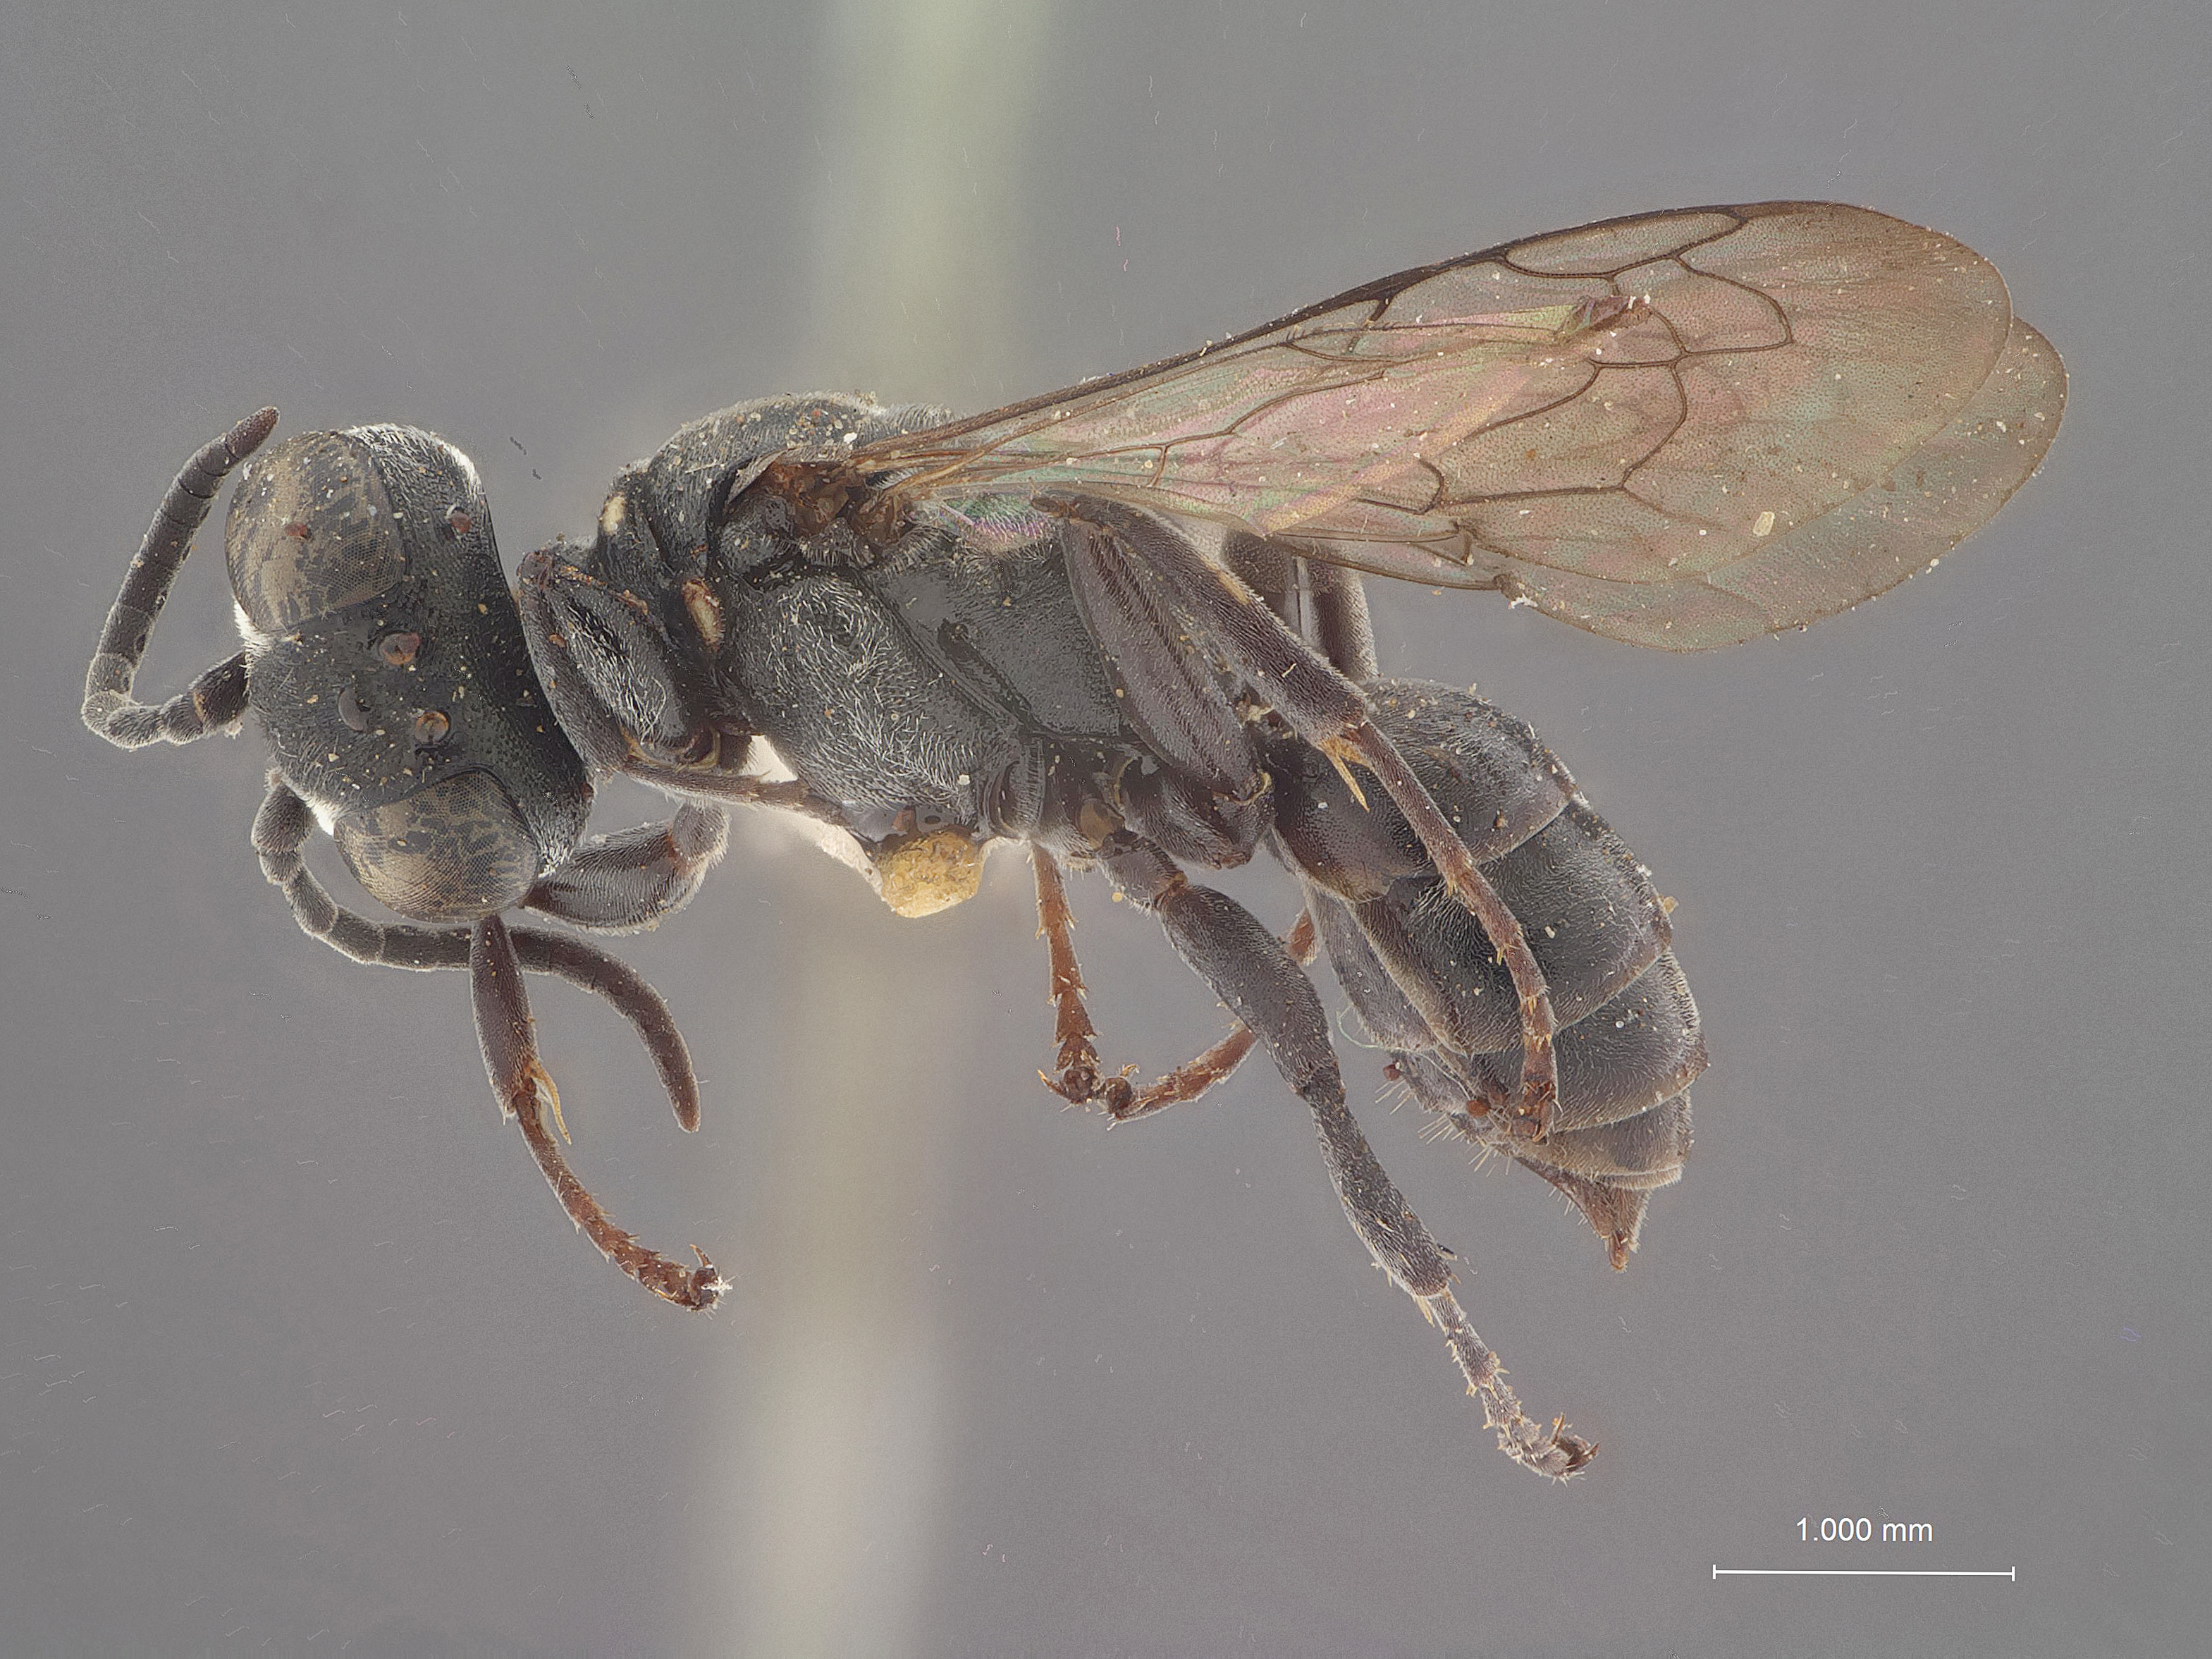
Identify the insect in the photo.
Silaon similis
